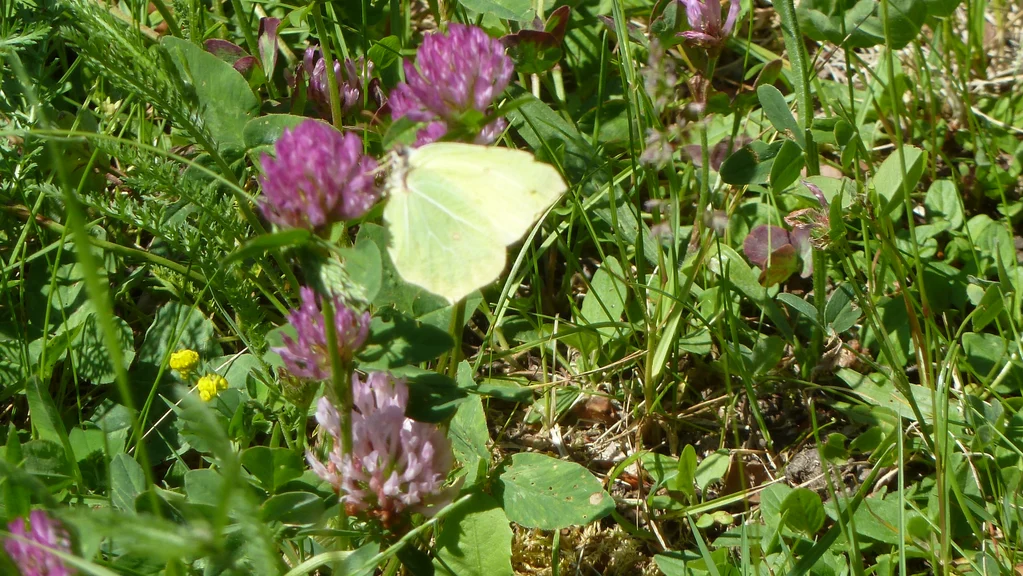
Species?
Gonepteryx rhamni
